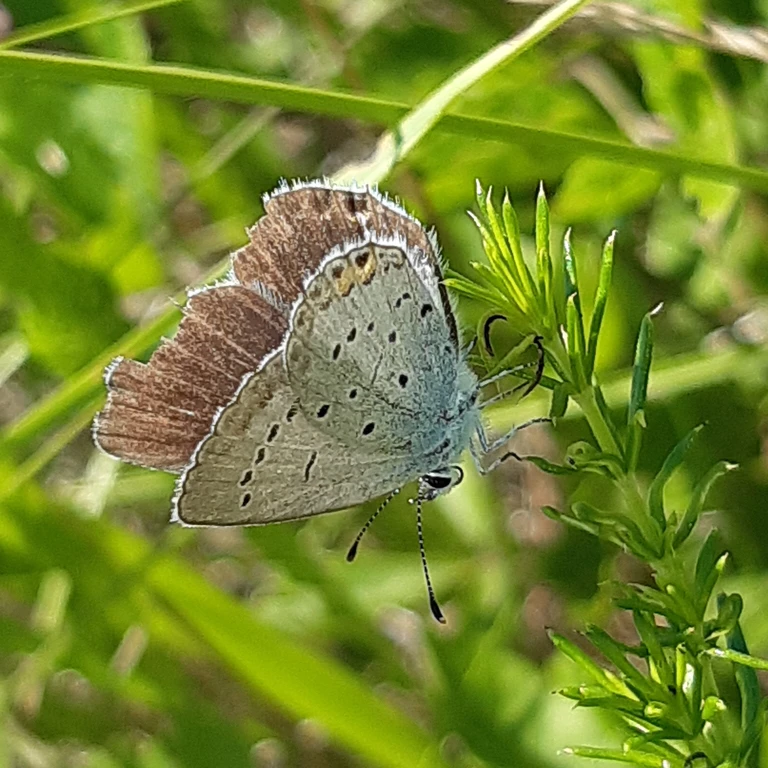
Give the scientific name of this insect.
Cupido argiades (also Elkalyce argiades)
